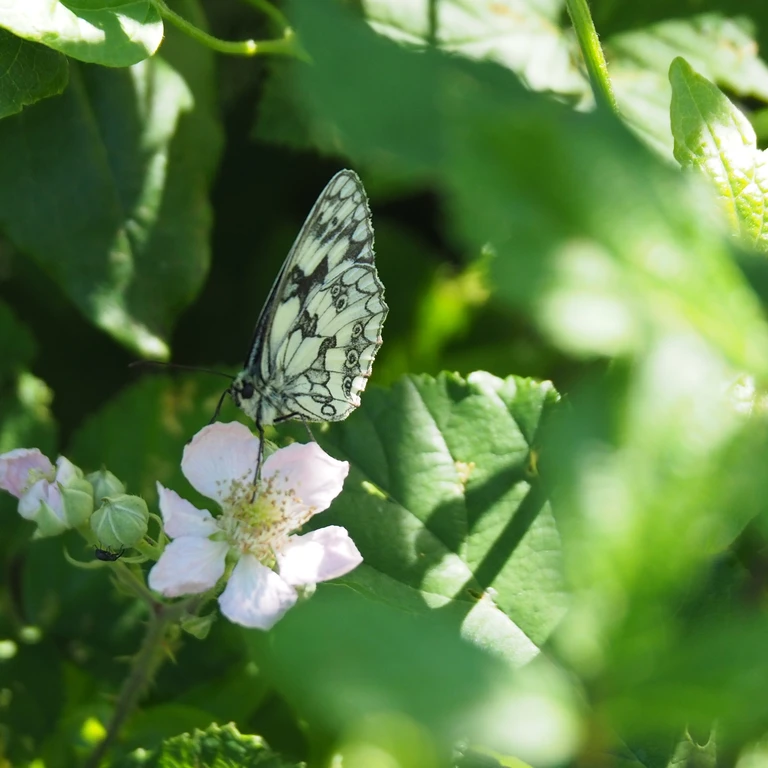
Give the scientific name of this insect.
Melanargia galathea
